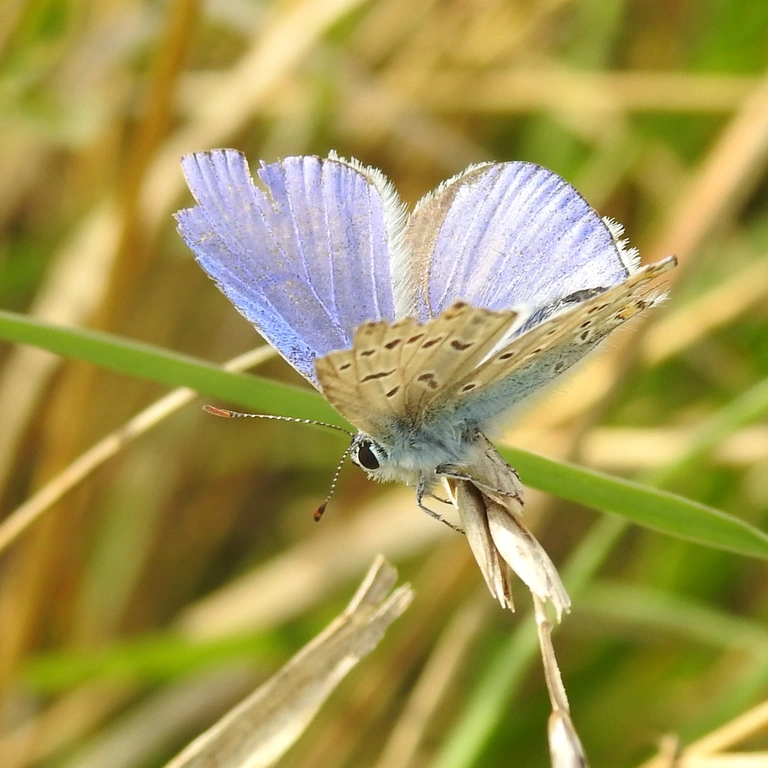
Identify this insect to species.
Polyommatus icarus
